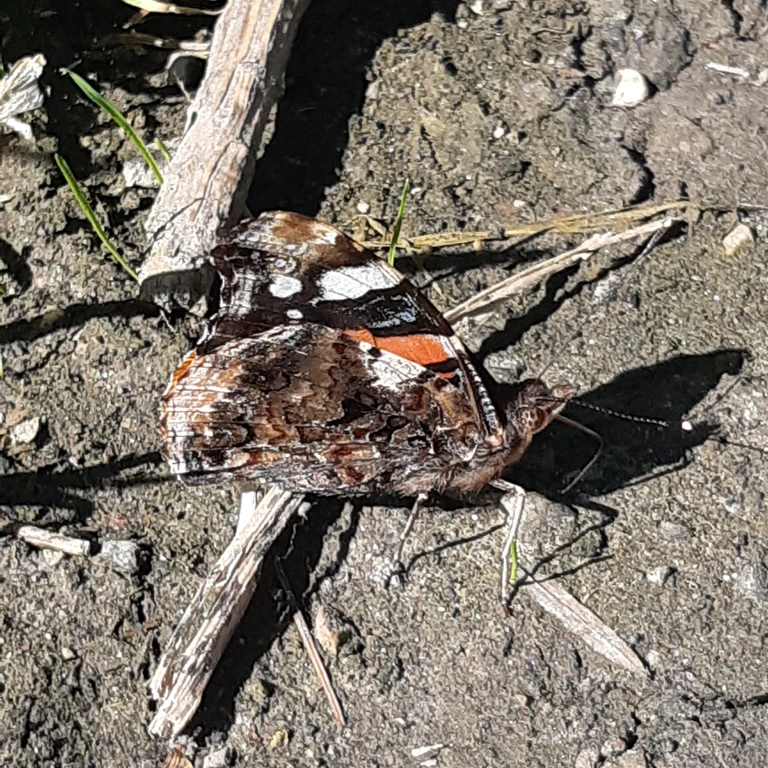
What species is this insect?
Vanessa atalanta
